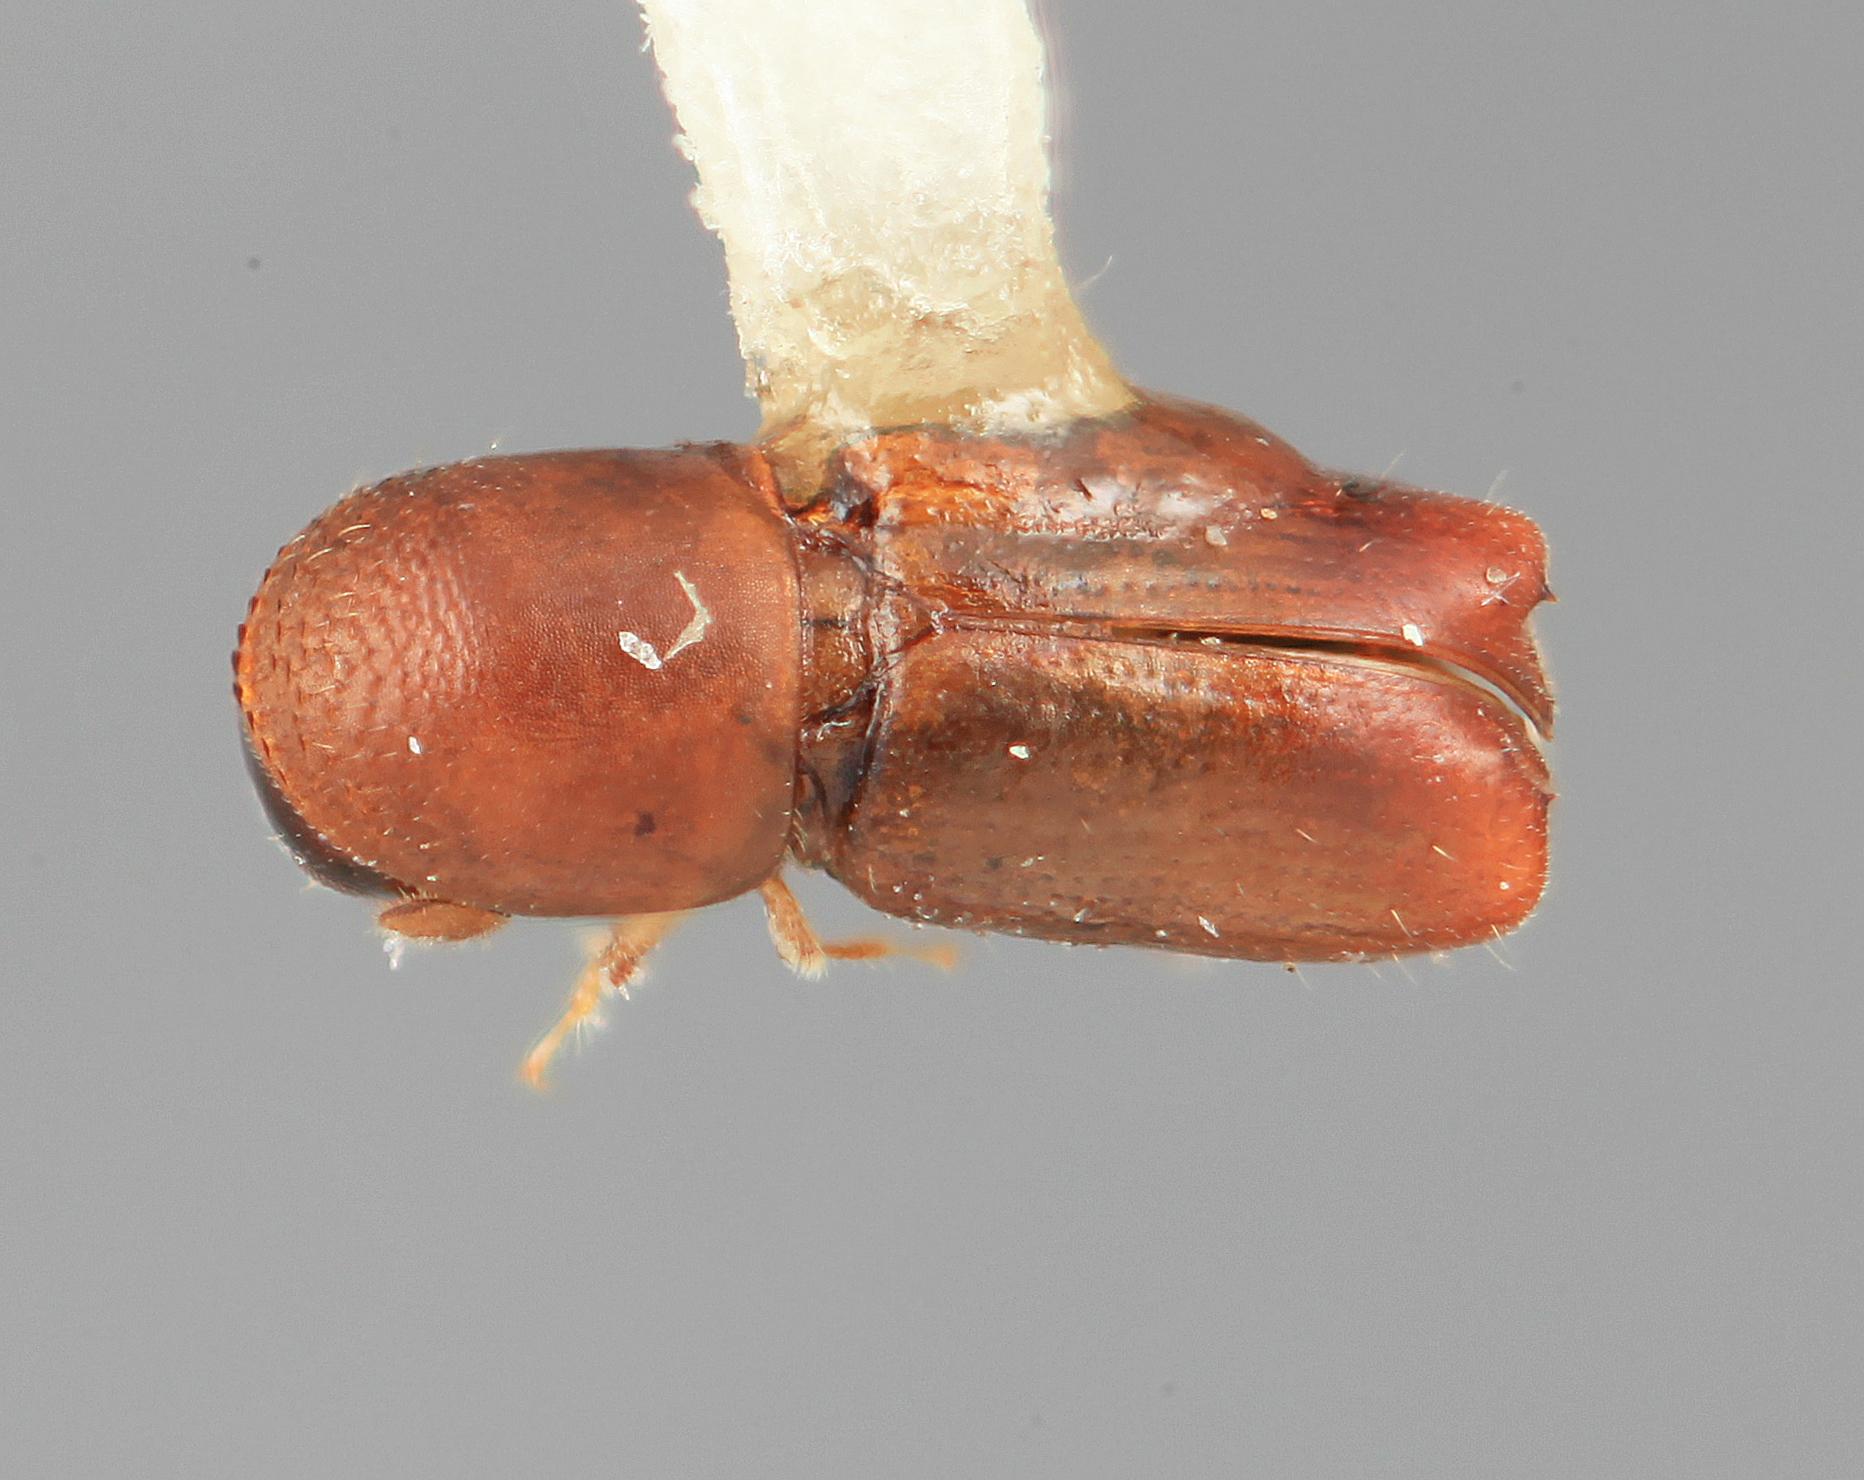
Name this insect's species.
Microcorthylus macer
